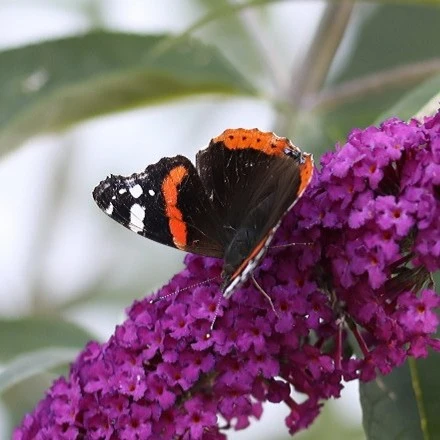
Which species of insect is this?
Vanessa atalanta
